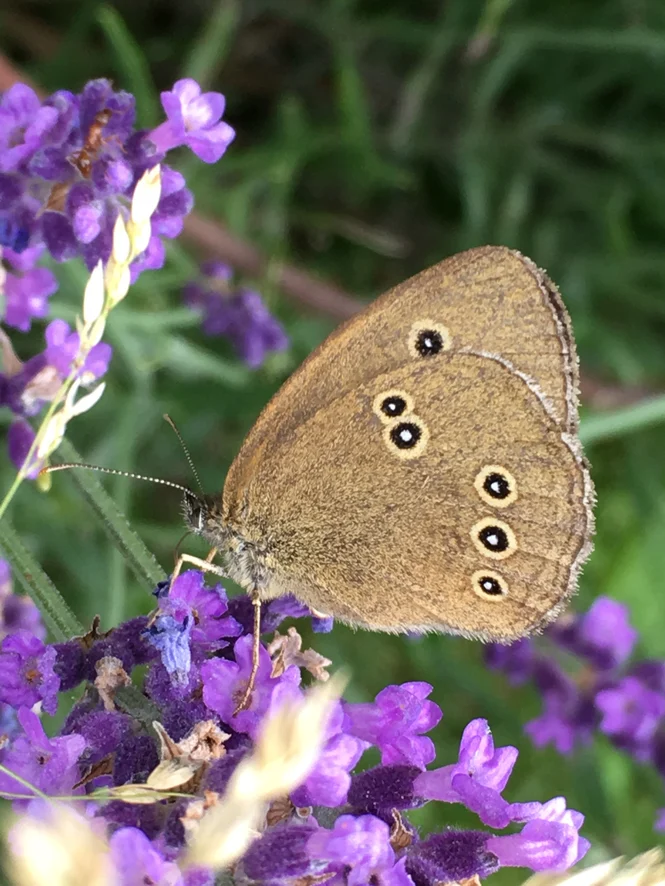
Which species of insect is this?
Aphantopus hyperantus
